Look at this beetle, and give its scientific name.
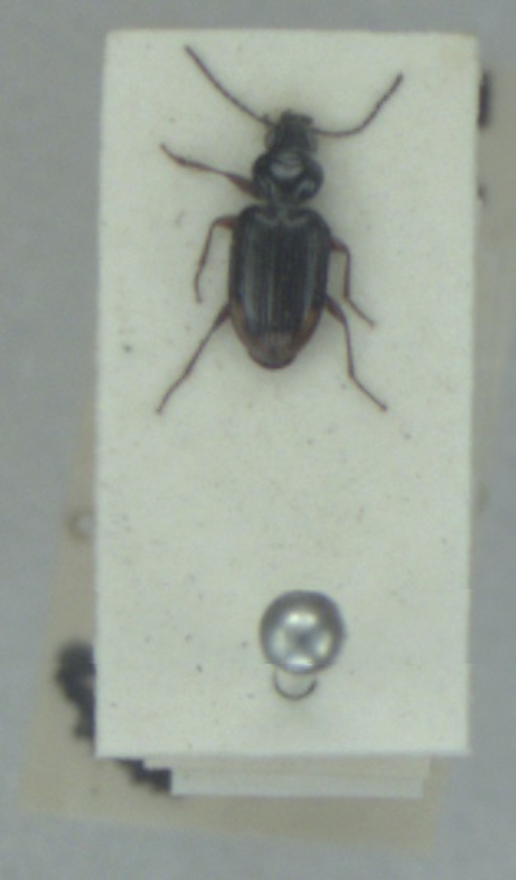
Bembidion lunulatum
